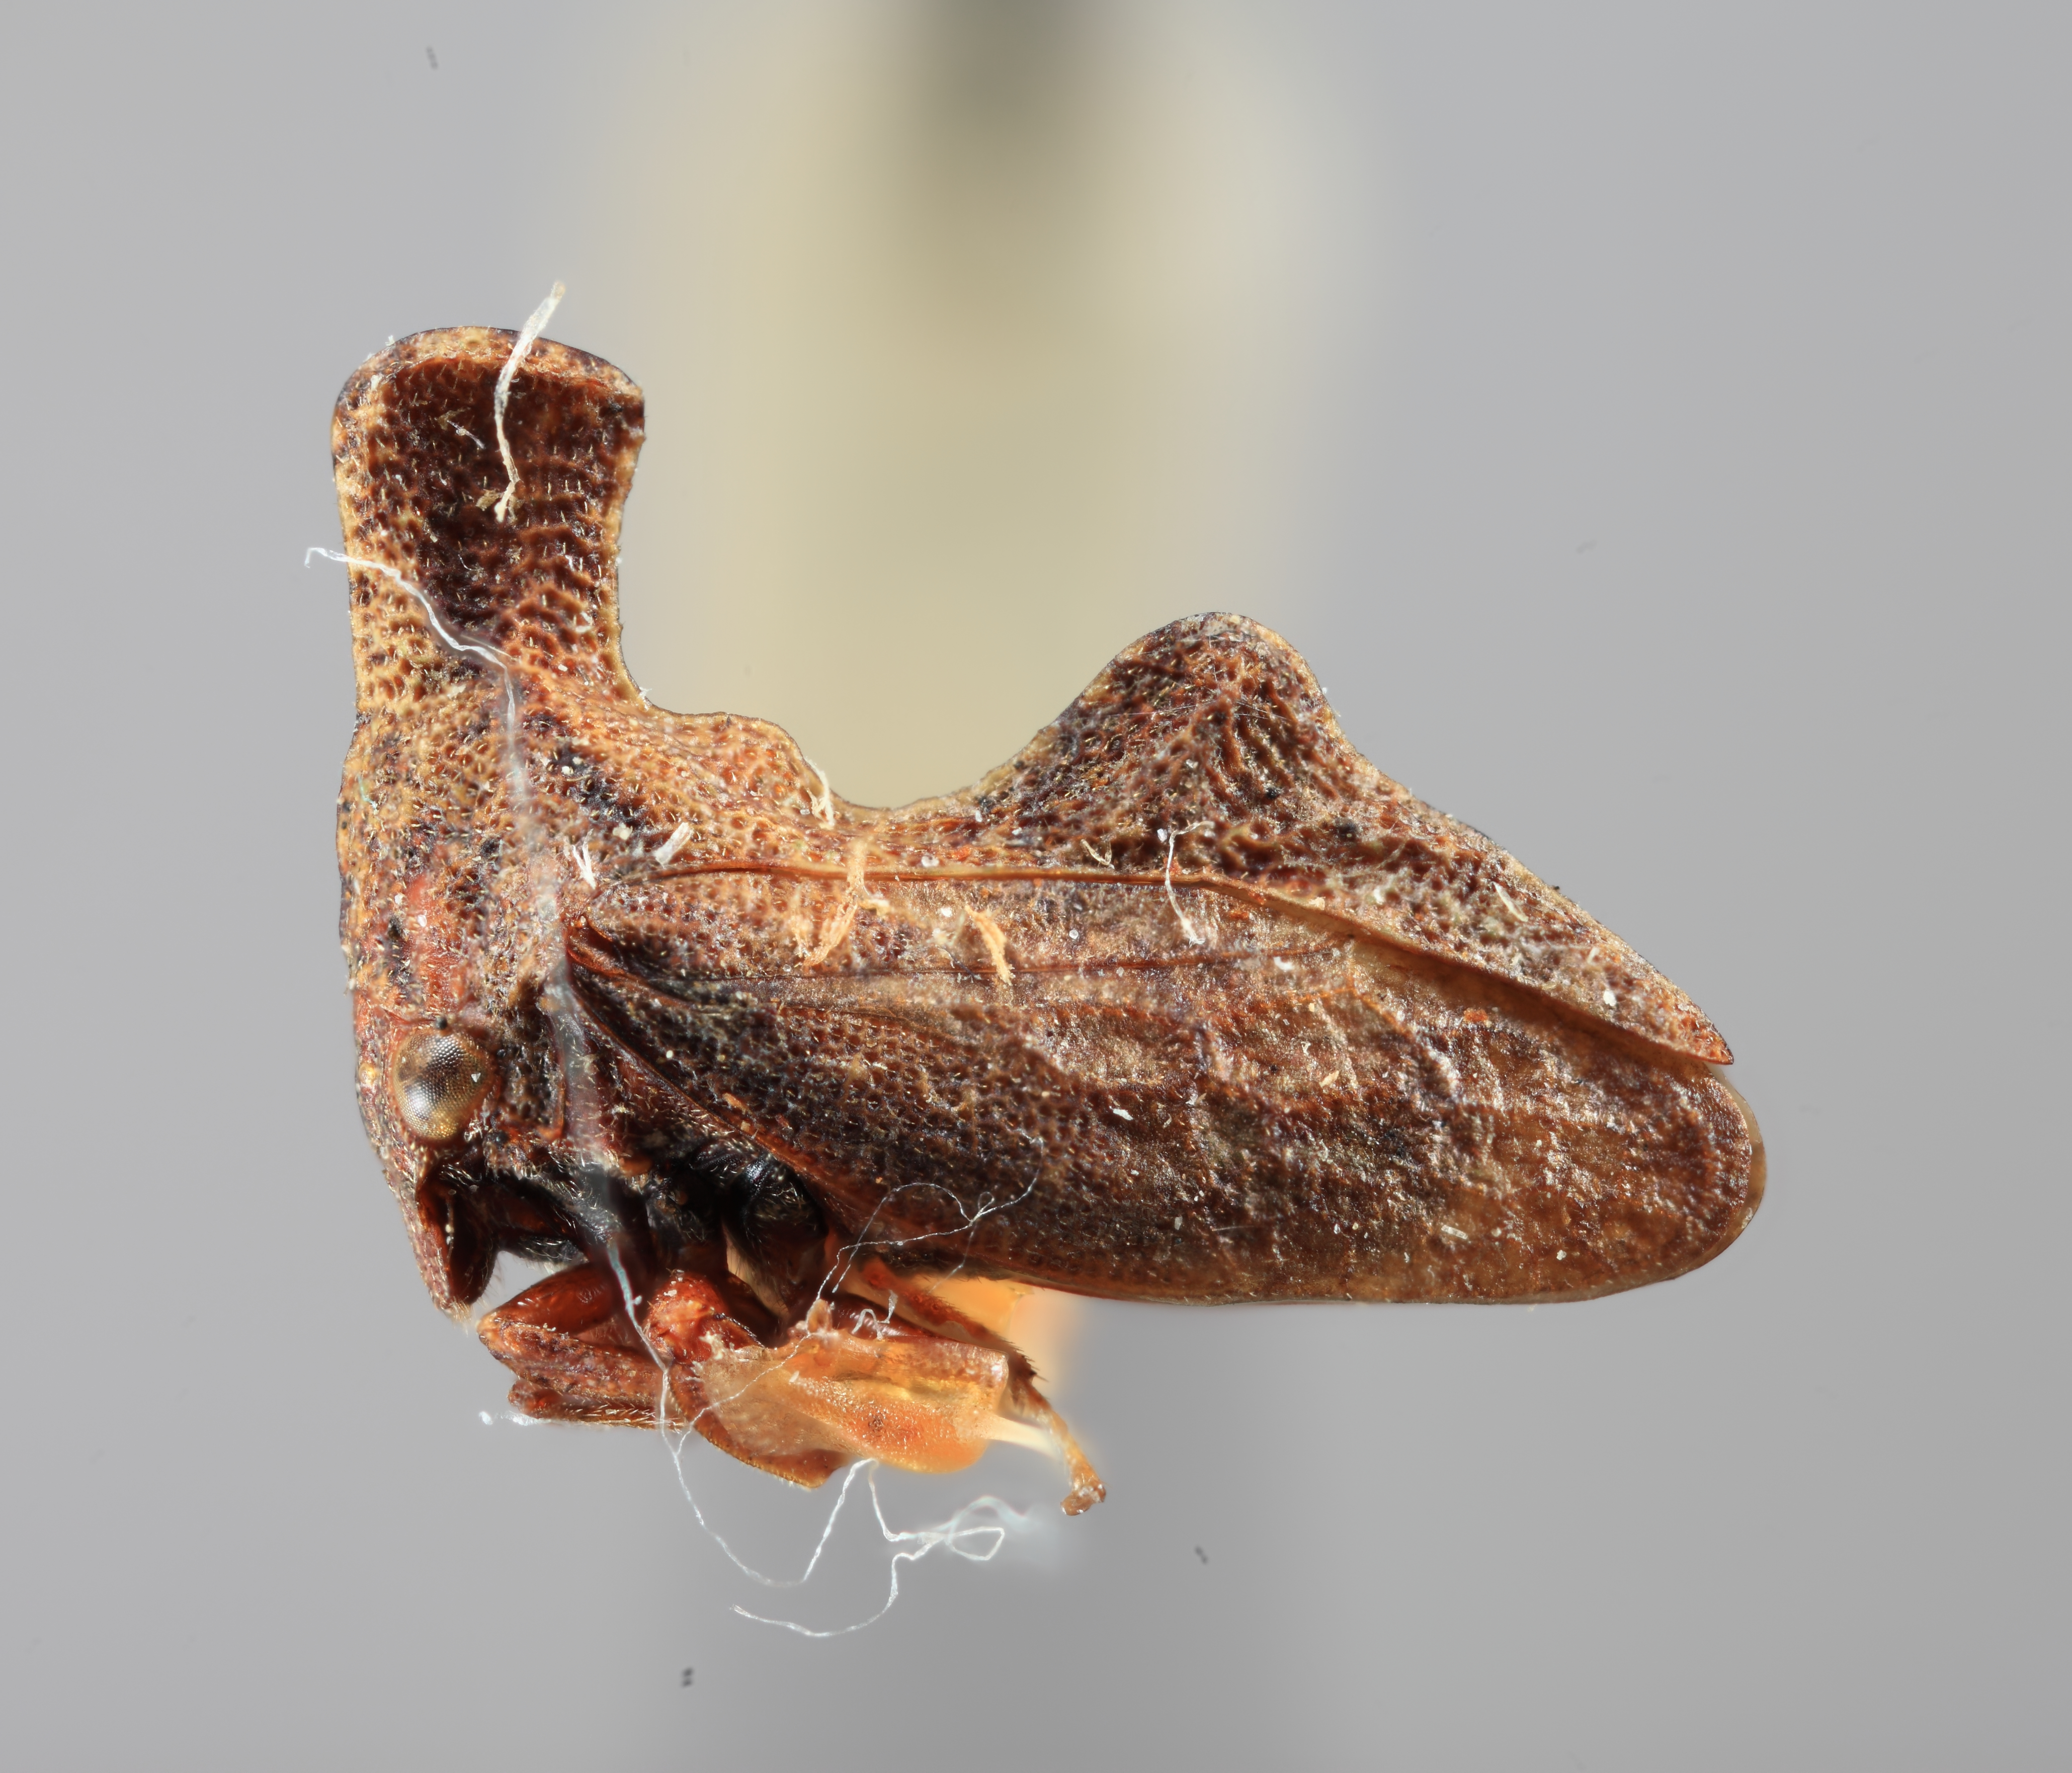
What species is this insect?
Hypsoprora pyramidata
